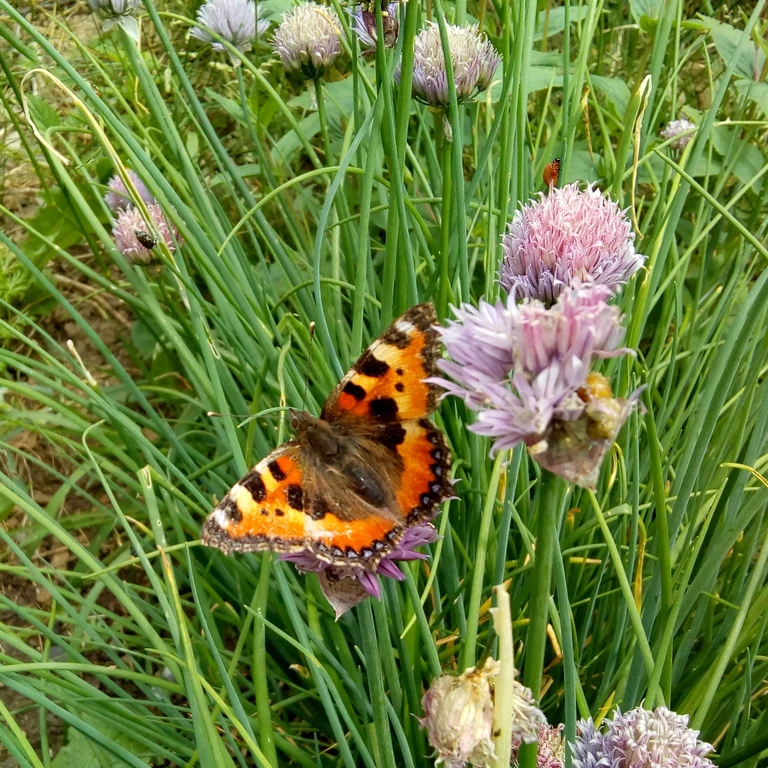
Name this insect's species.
Aglais urticae
